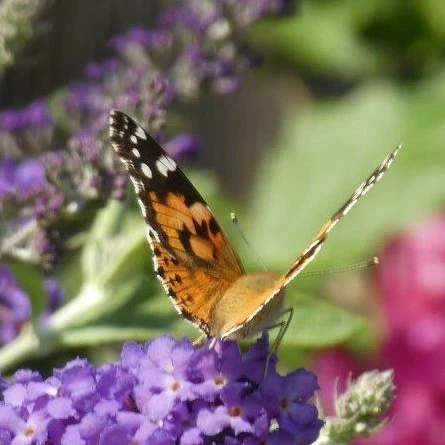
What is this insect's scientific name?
Vanessa cardui
